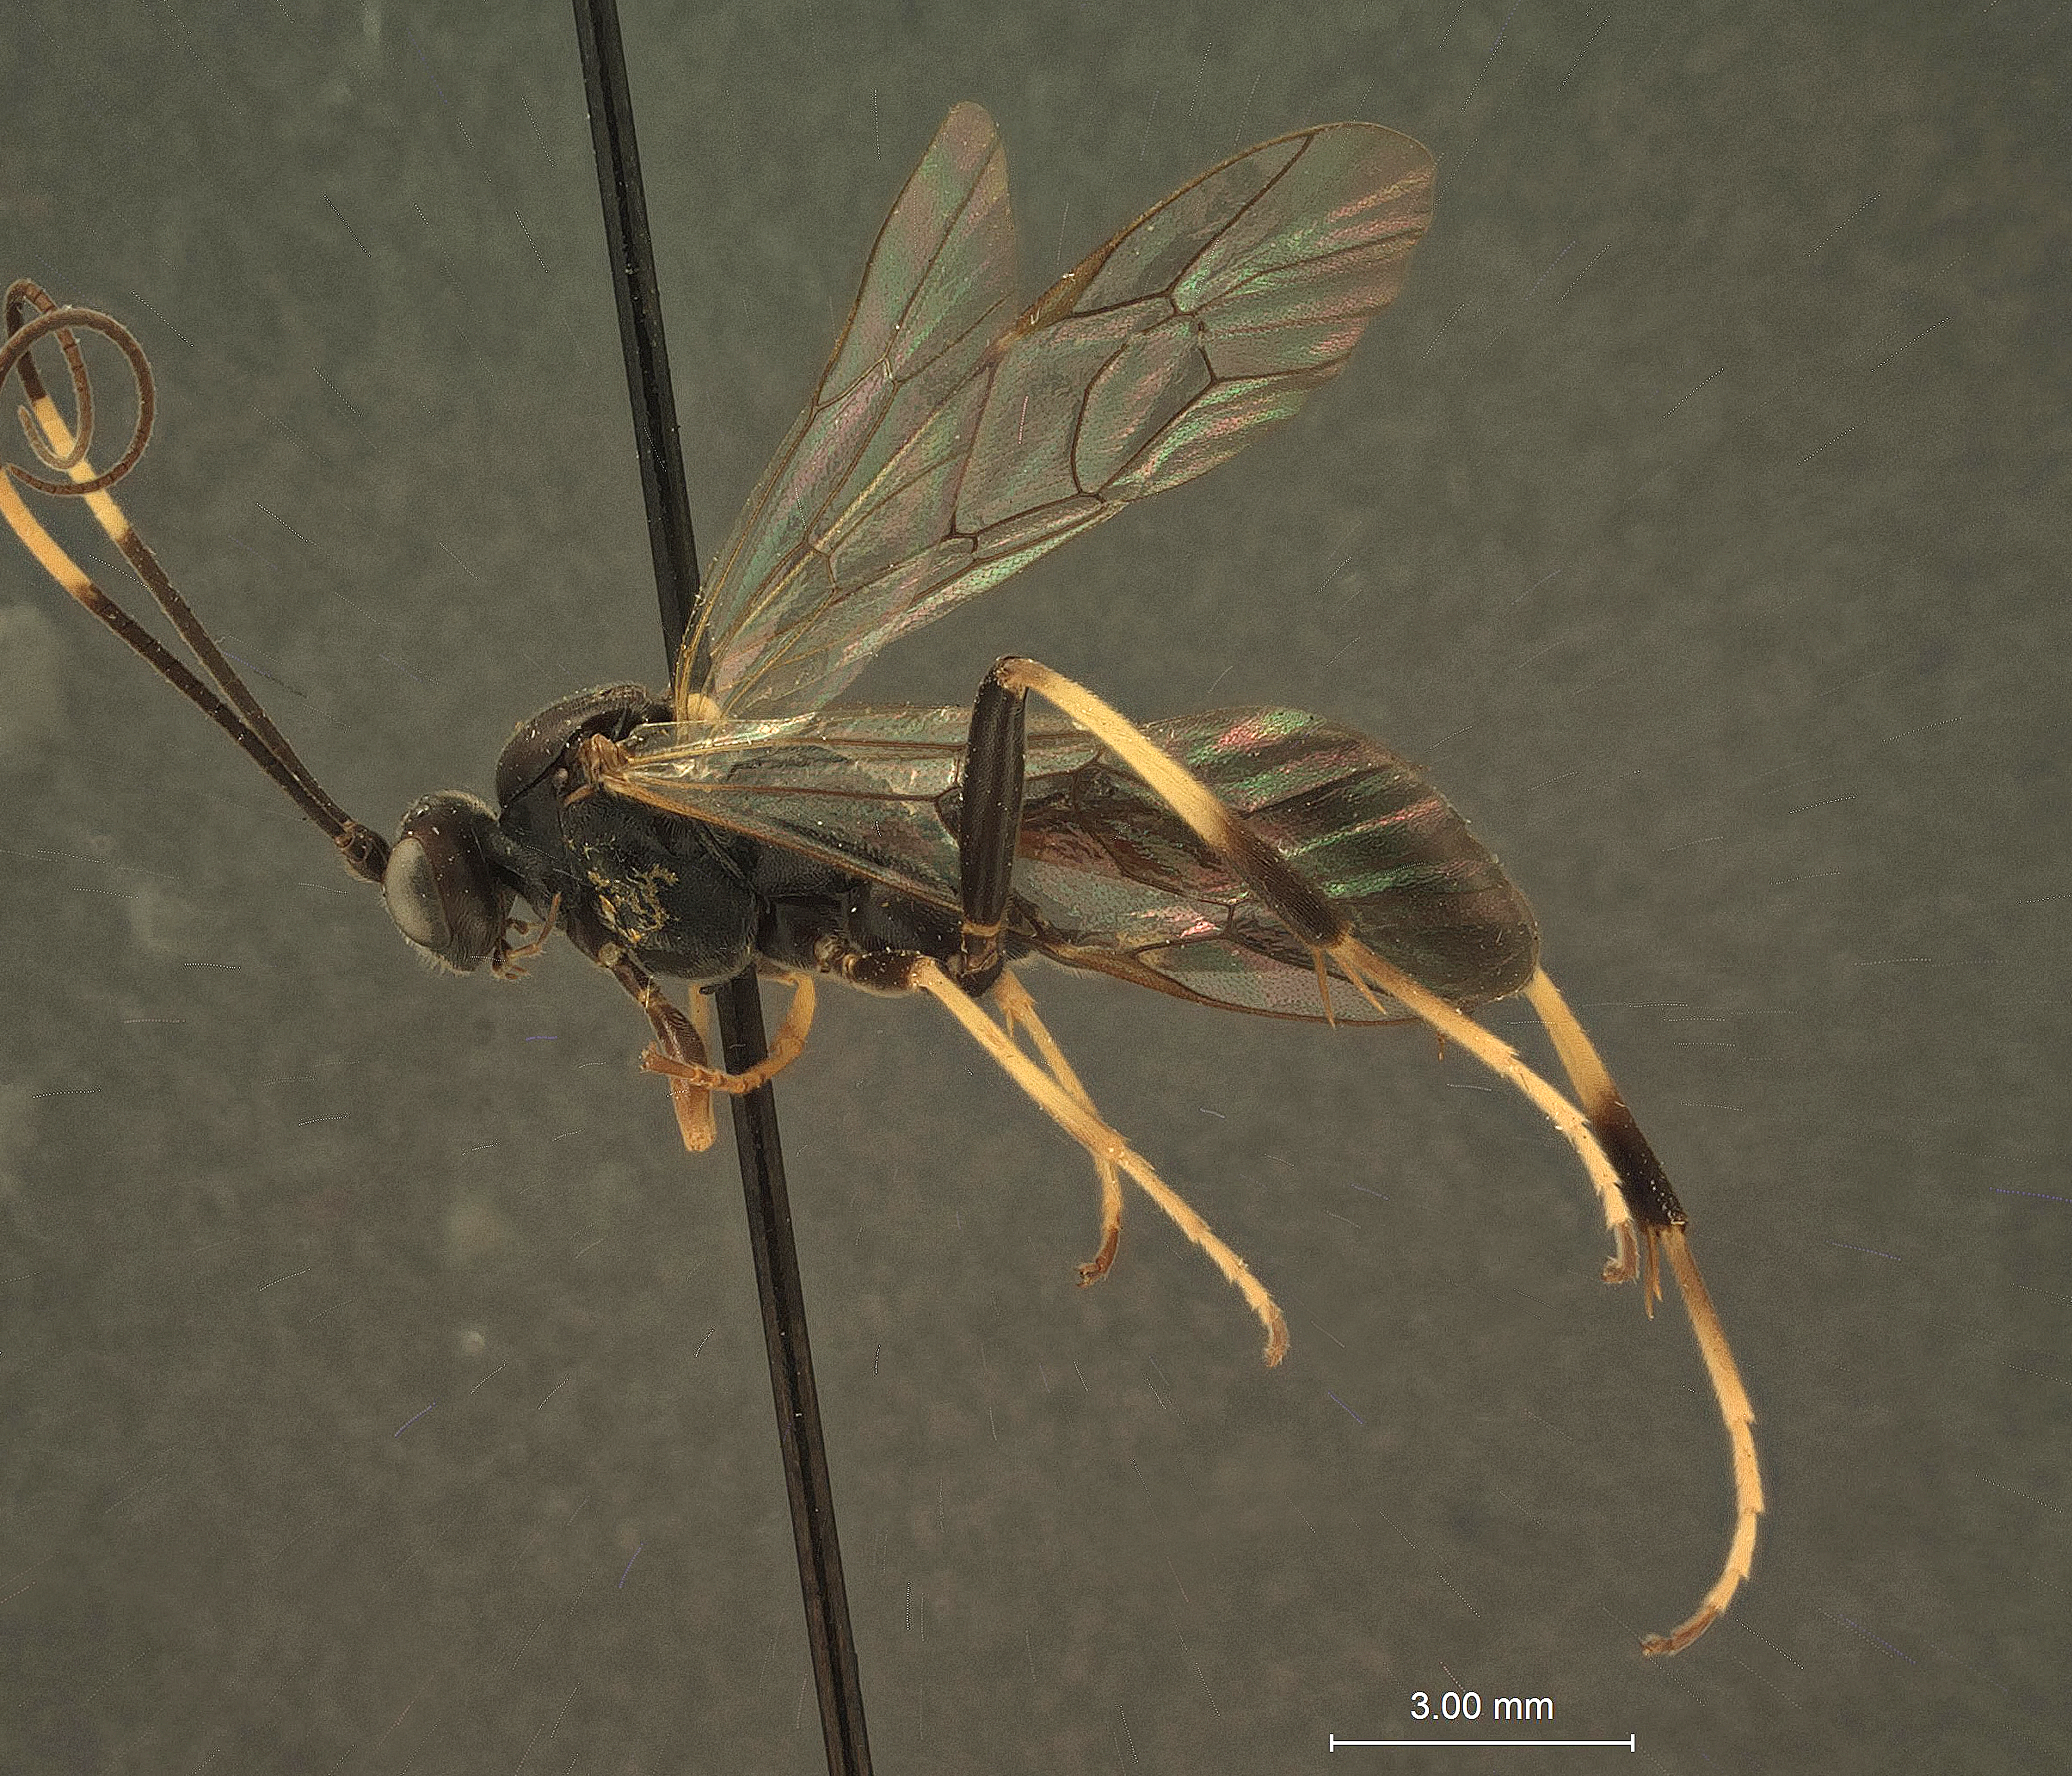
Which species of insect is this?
Himertus dakota
